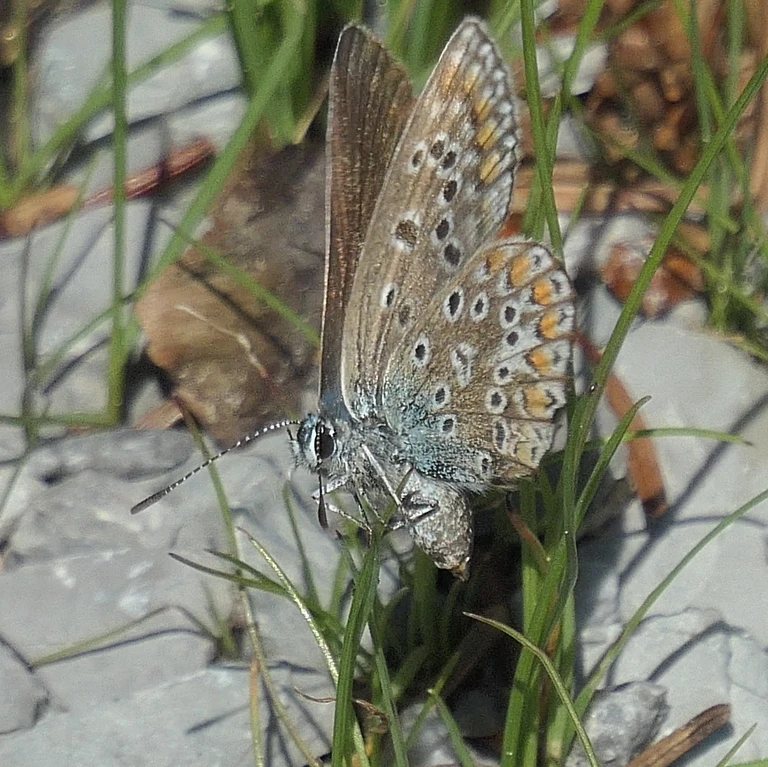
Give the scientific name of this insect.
Polyommatus icarus
